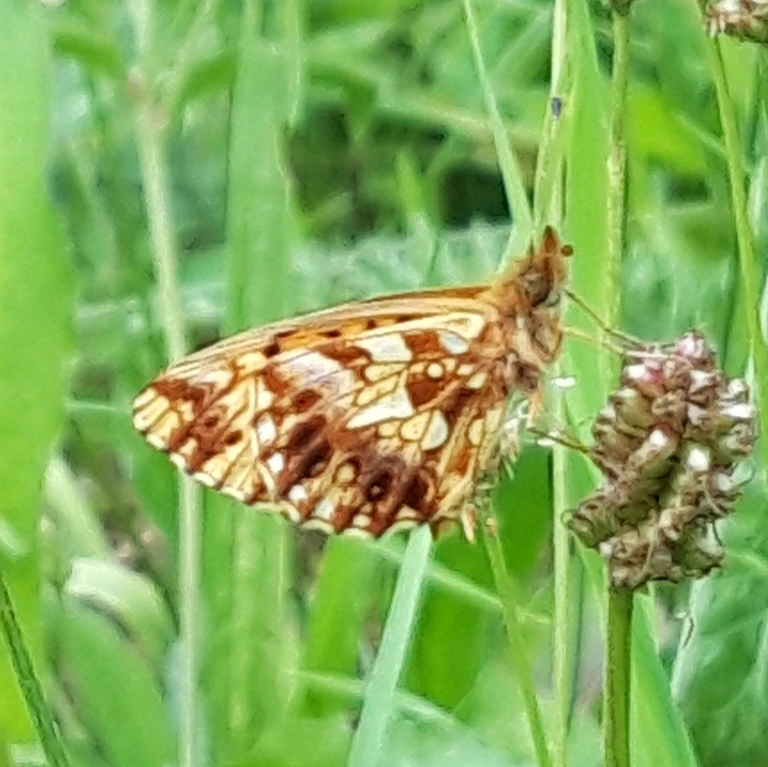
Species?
Boloria dia
